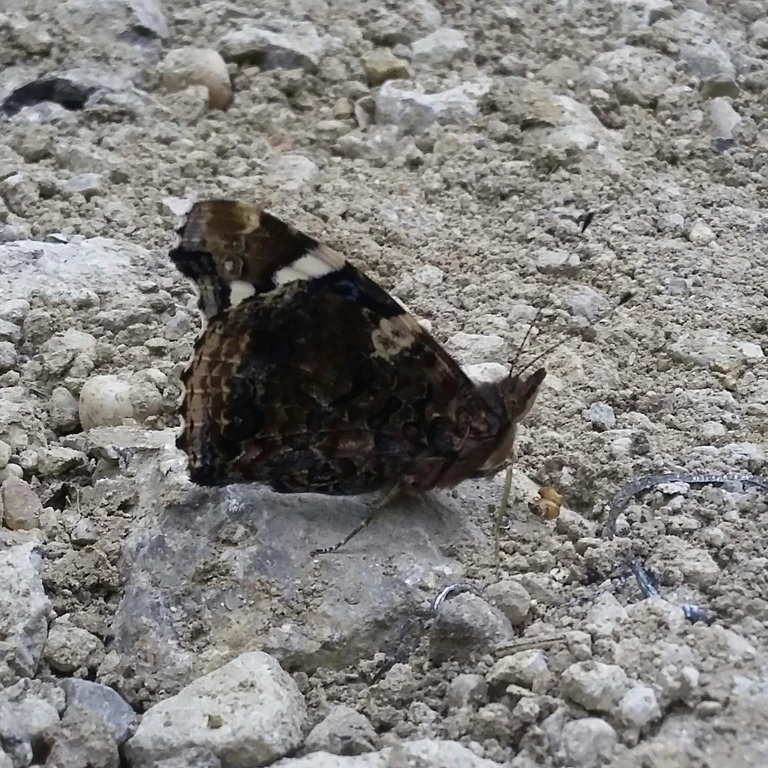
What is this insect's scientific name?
Vanessa atalanta
